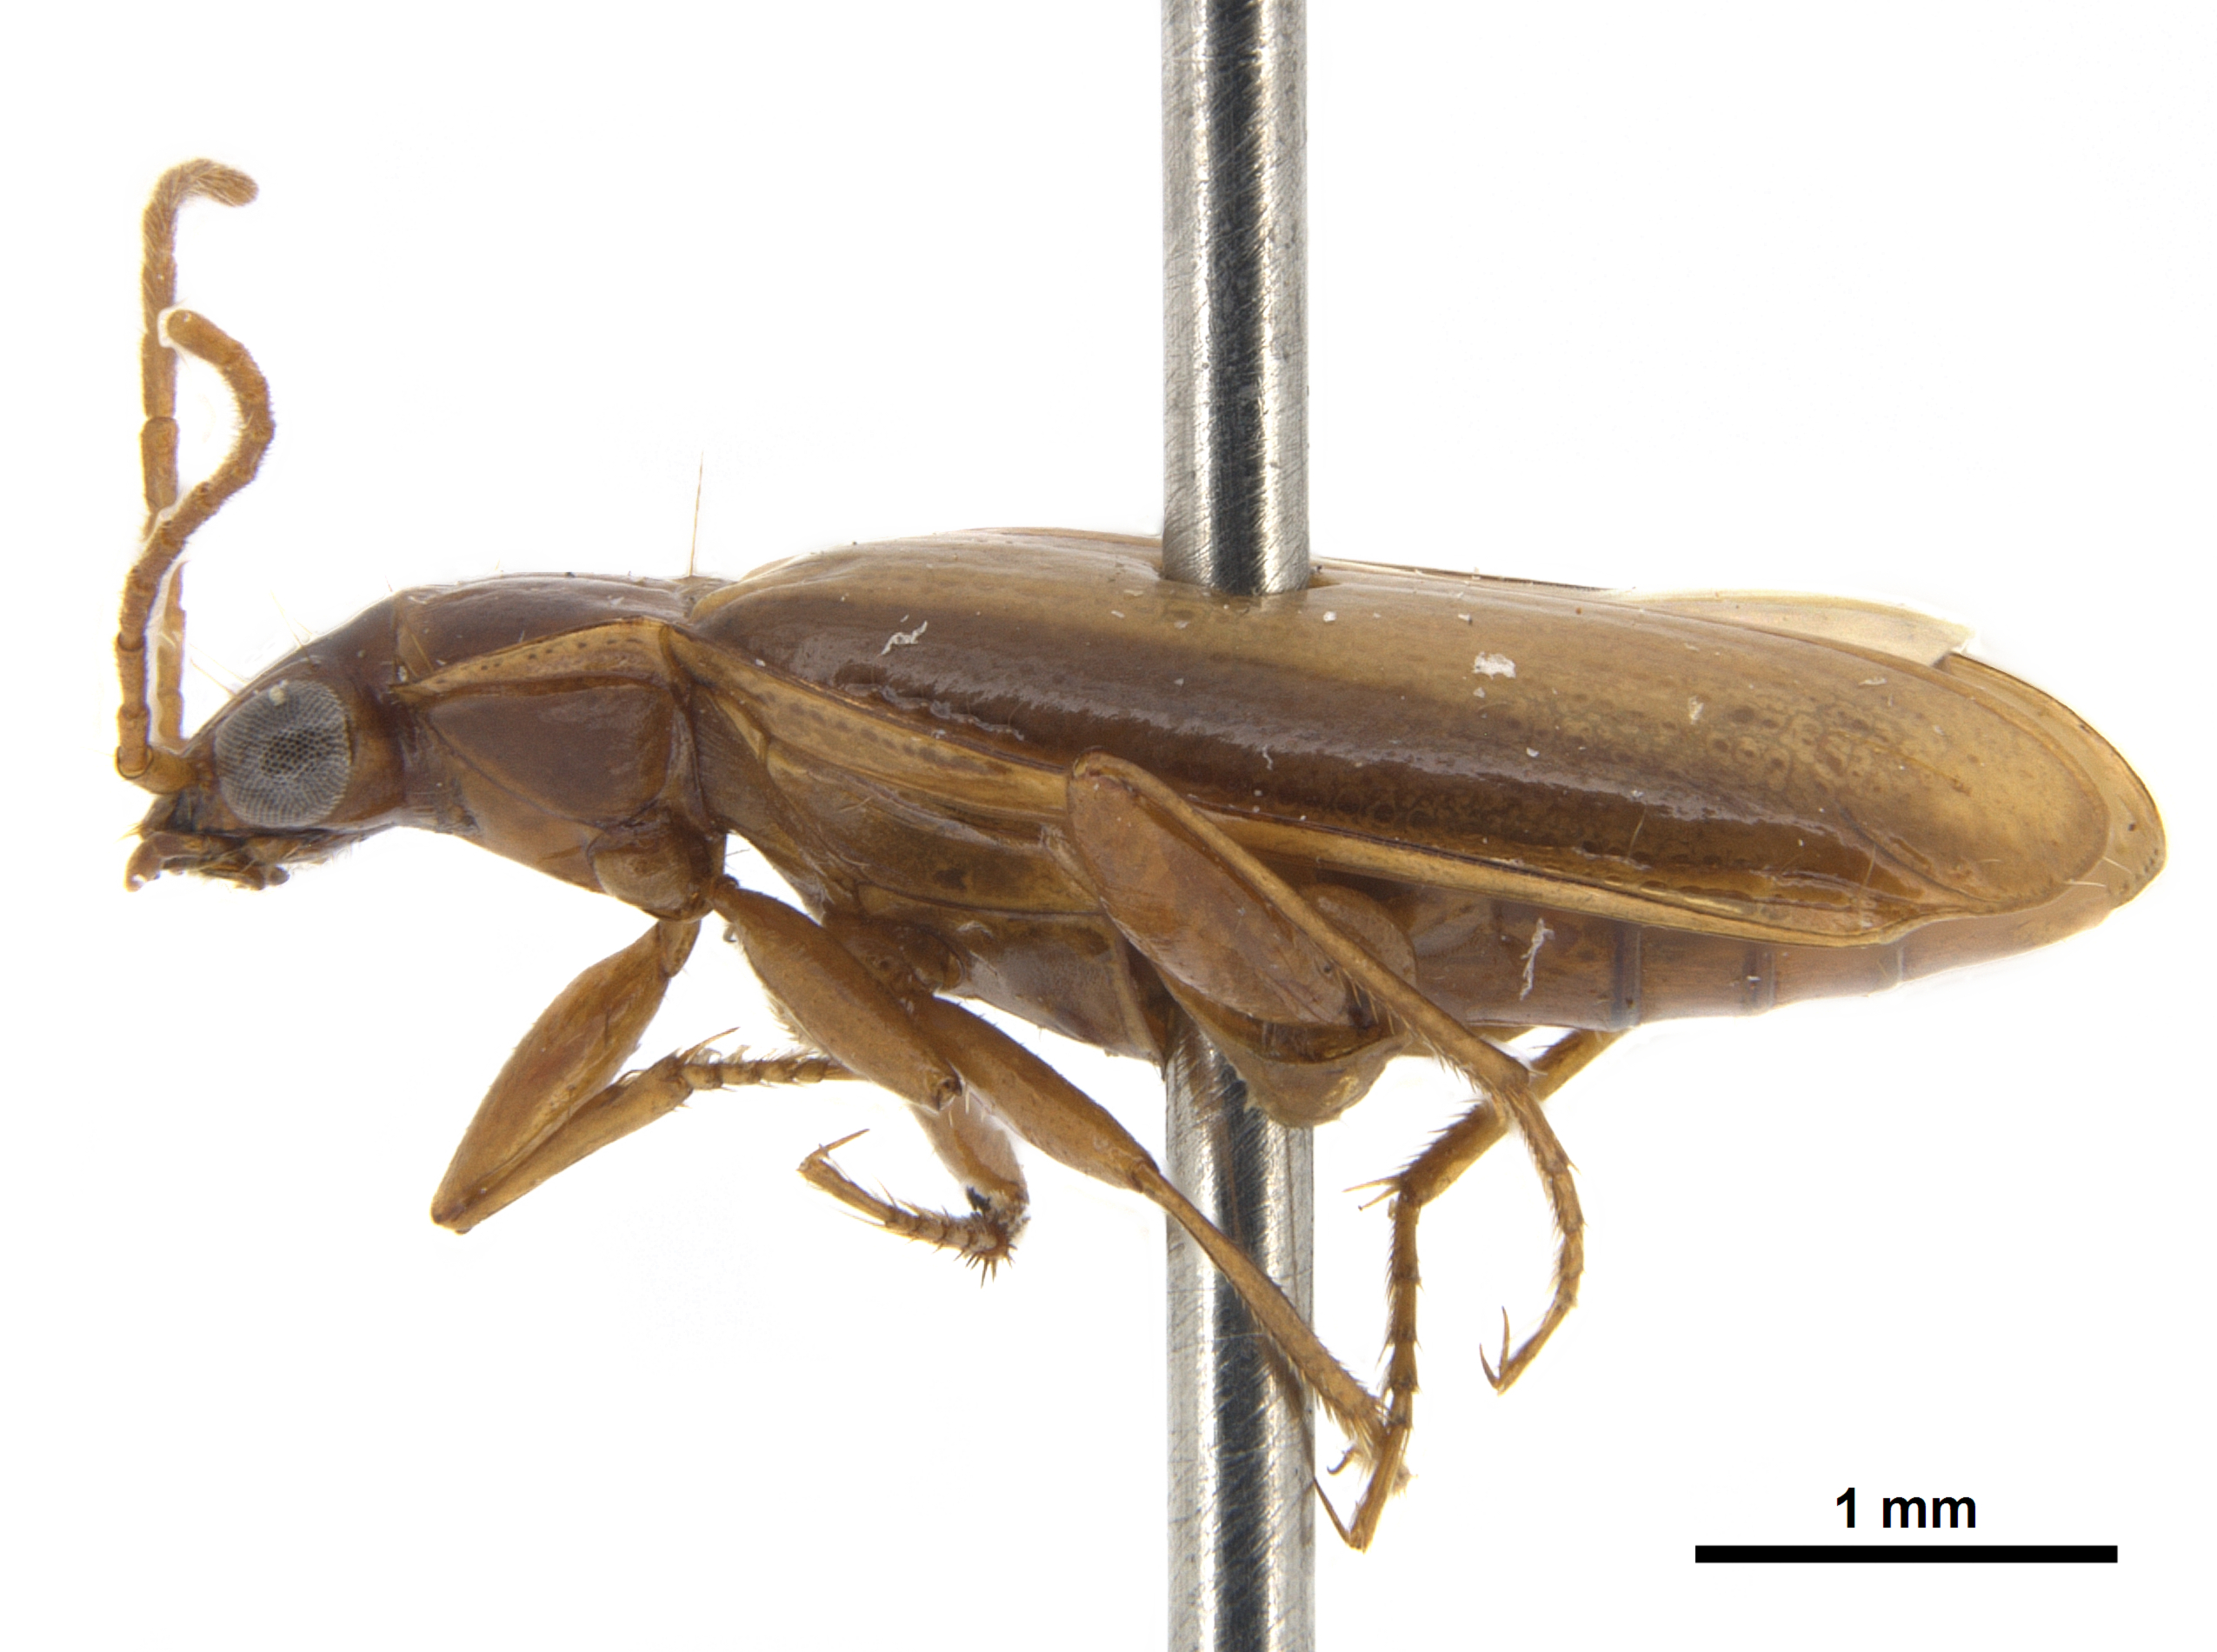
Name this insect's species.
Aemalodera limbata (also Omalodera limbata)
